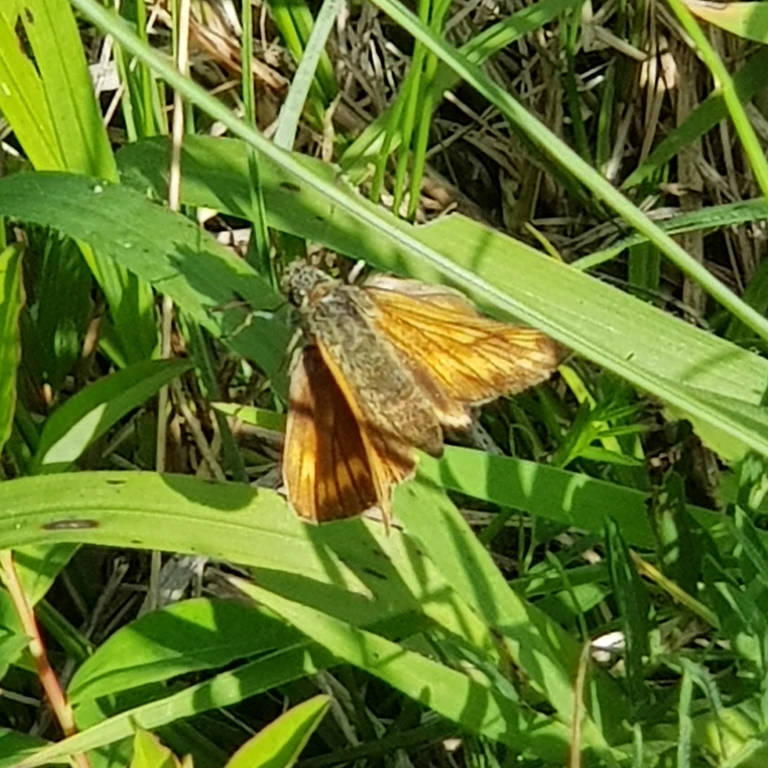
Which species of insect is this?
Ochlodes sylvanus (also Ochlodes venata)
